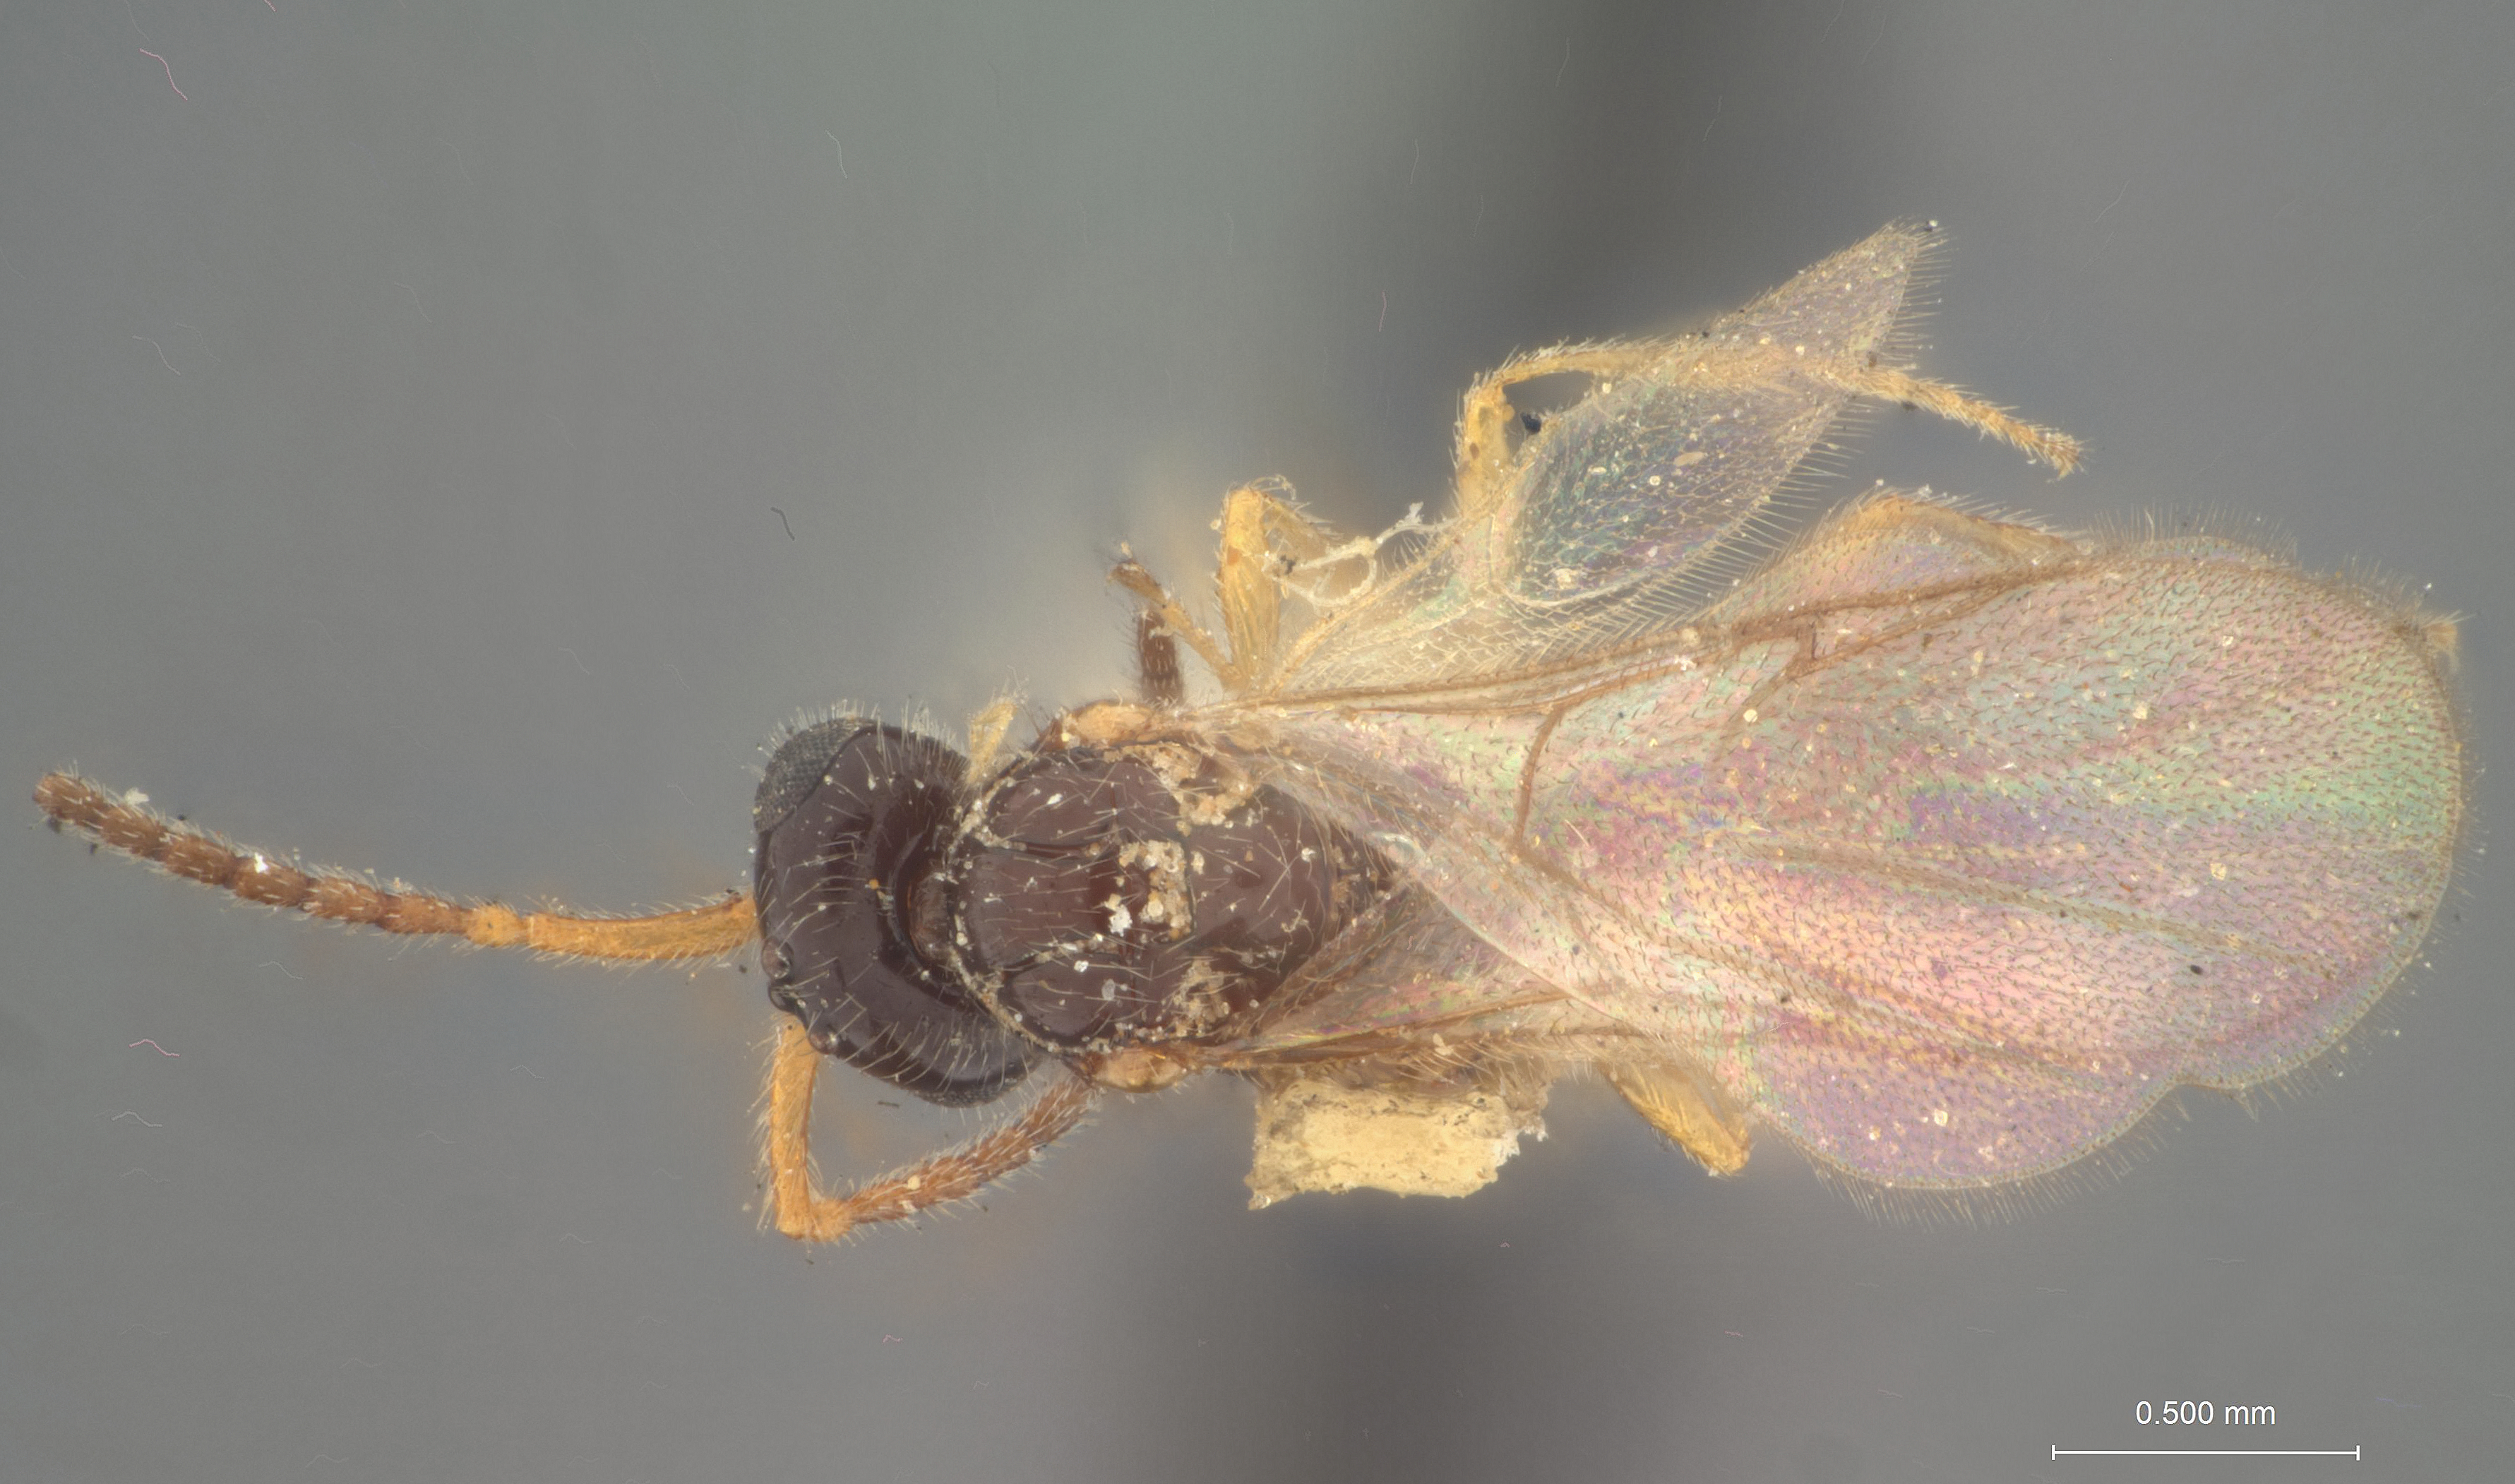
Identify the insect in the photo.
Cinetus similis
